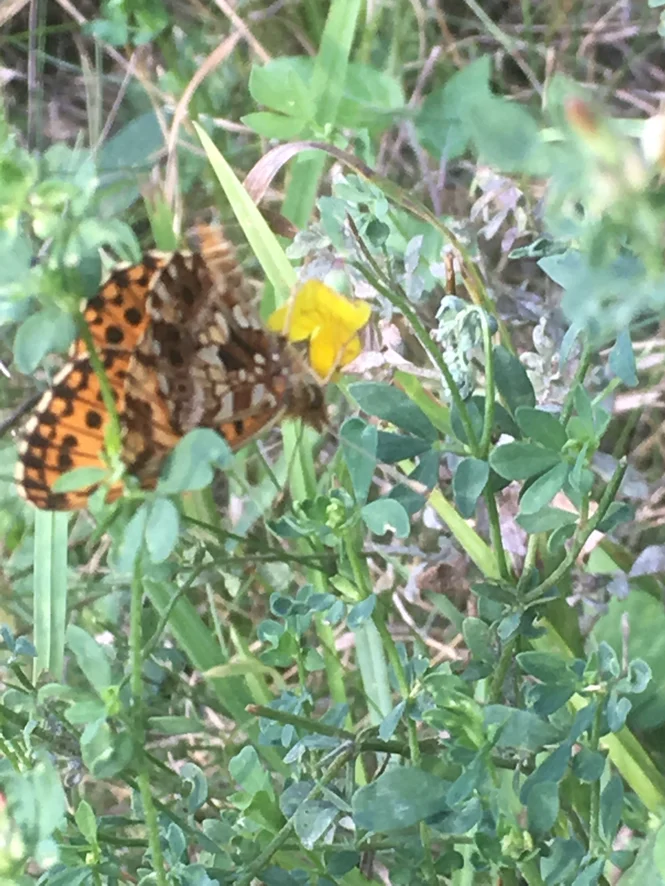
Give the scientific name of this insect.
Boloria dia
